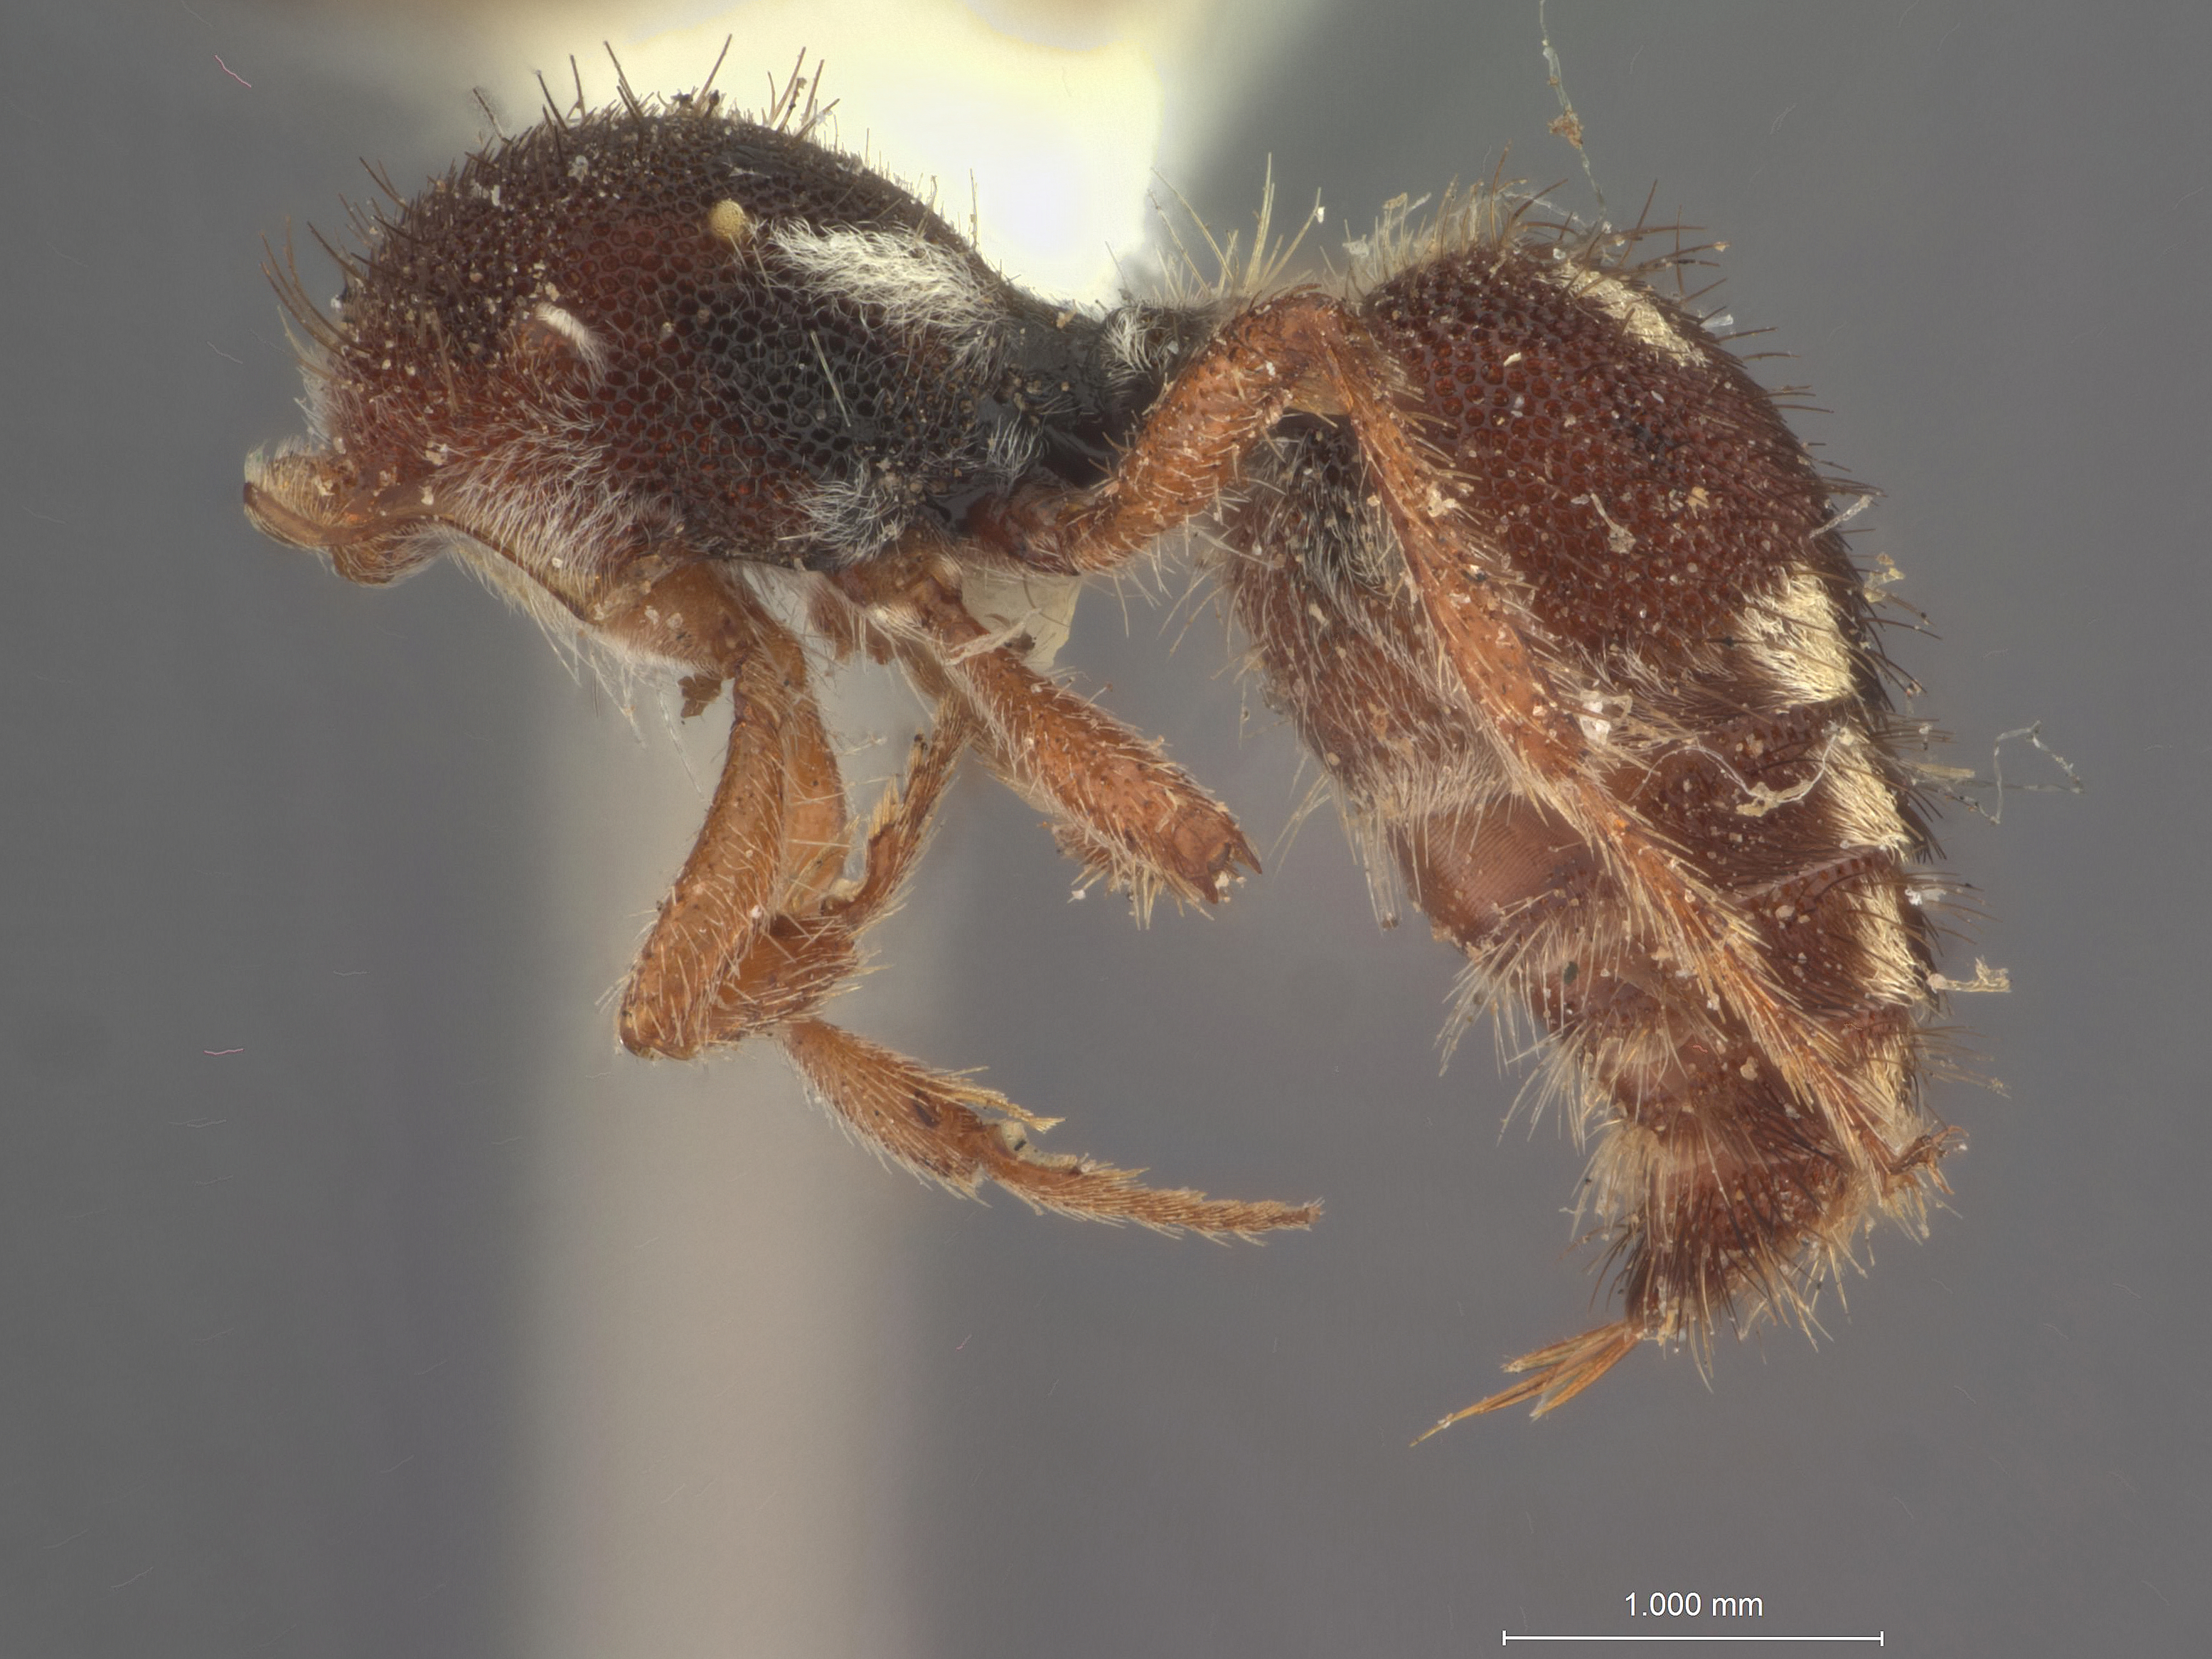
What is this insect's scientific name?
Ephuta sauca
